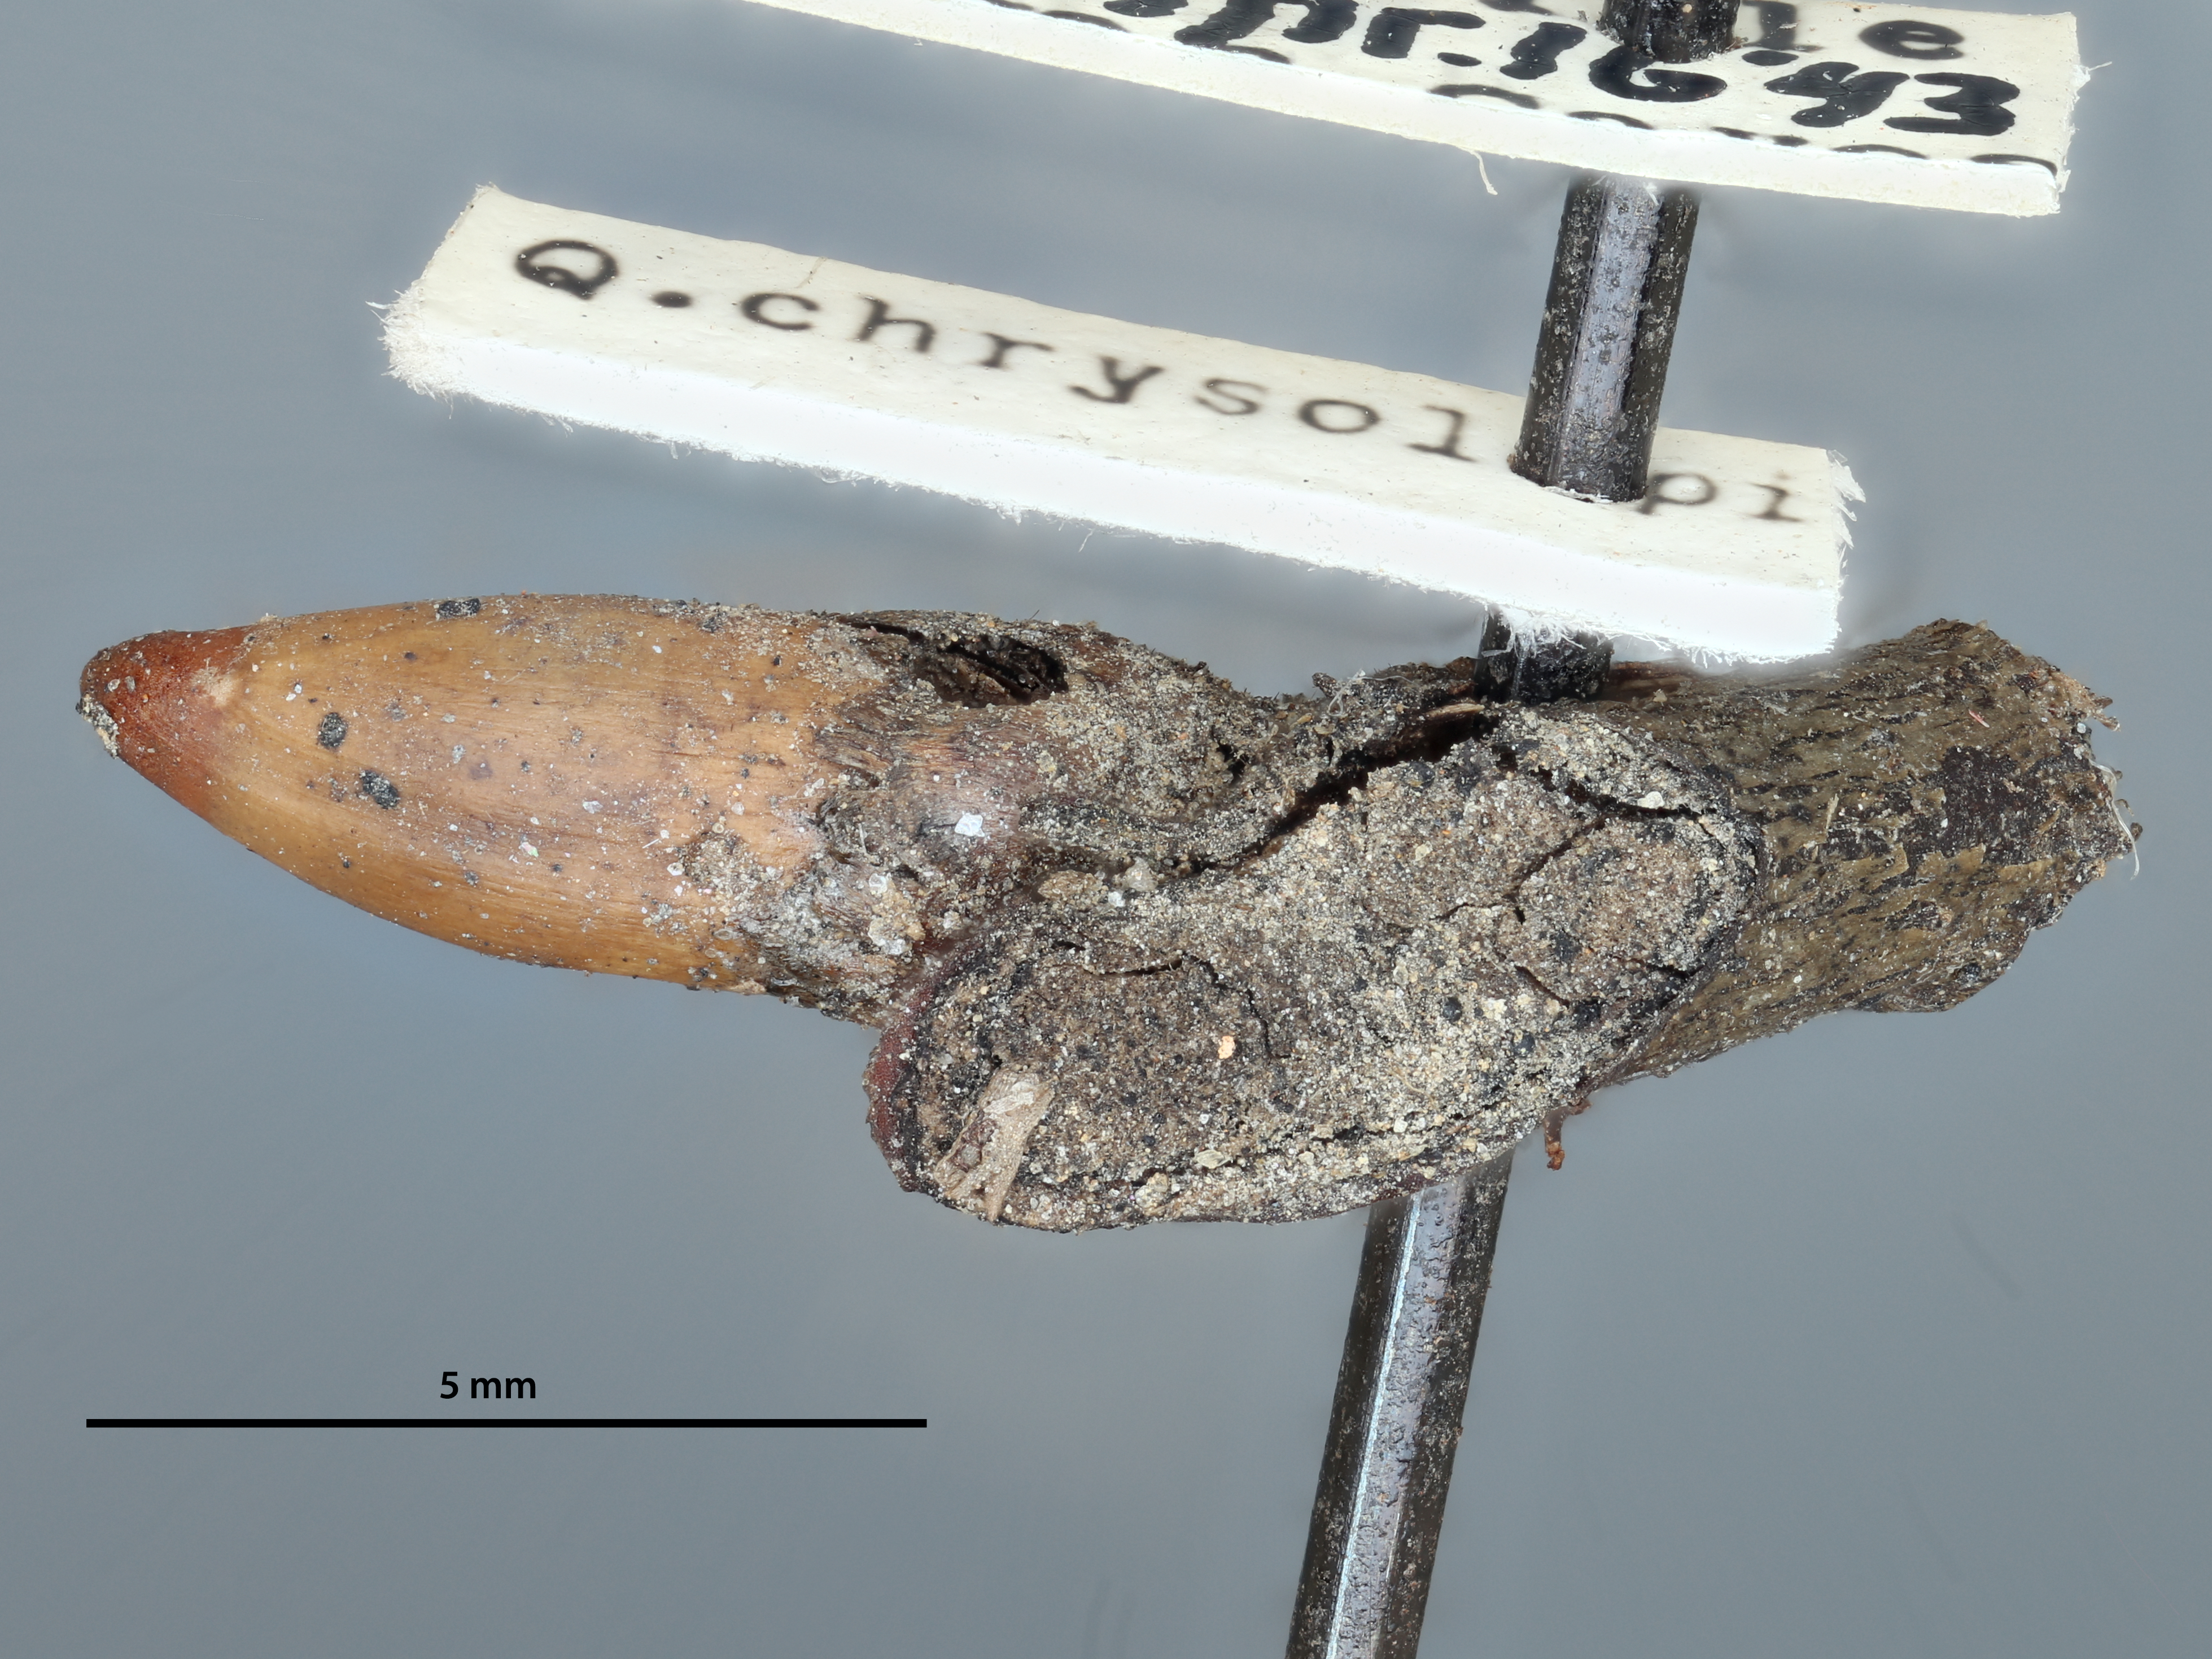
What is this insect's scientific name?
Andricus projectus
